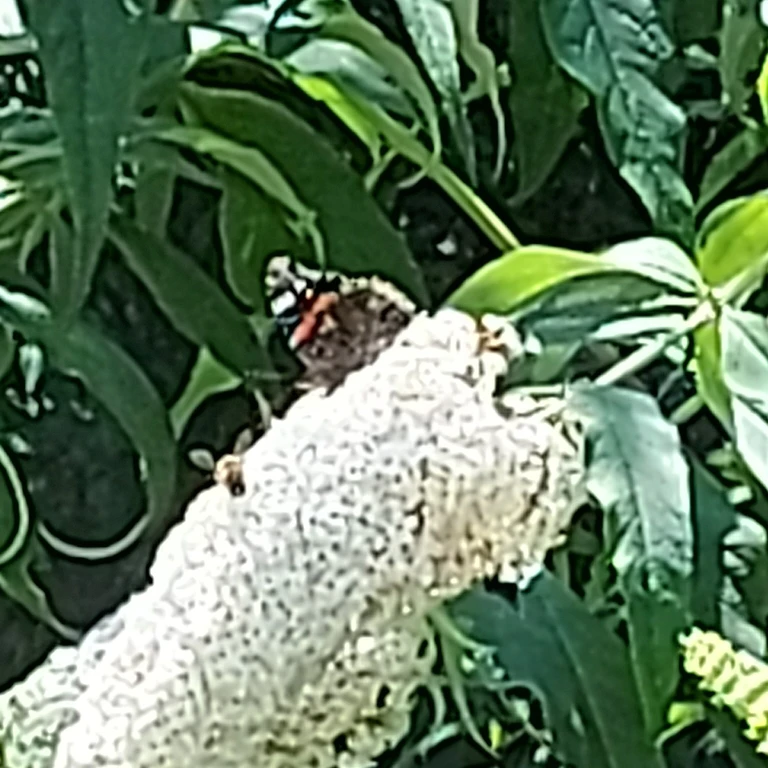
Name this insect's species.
Vanessa atalanta
